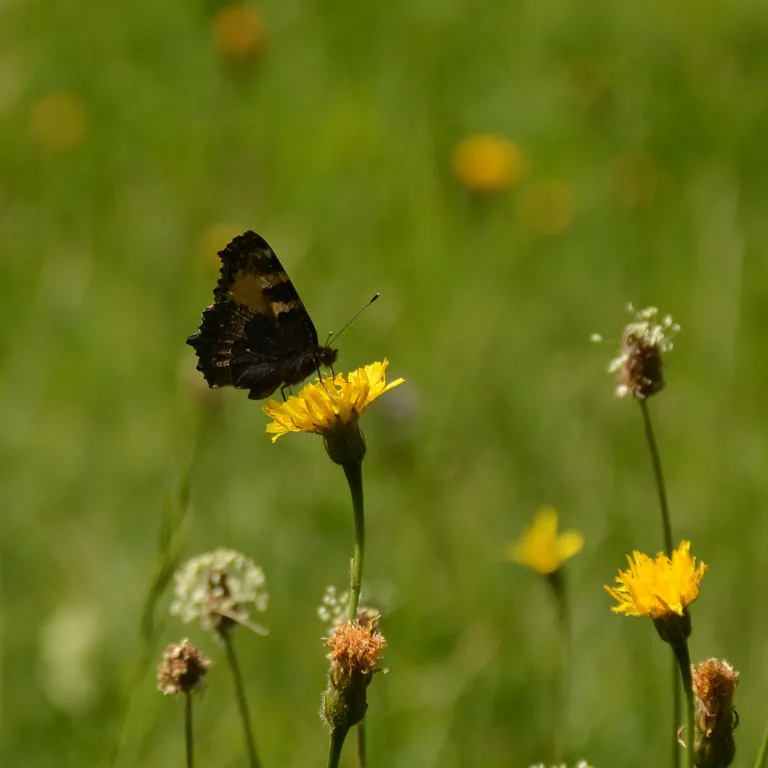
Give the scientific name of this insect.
Aglais urticae
